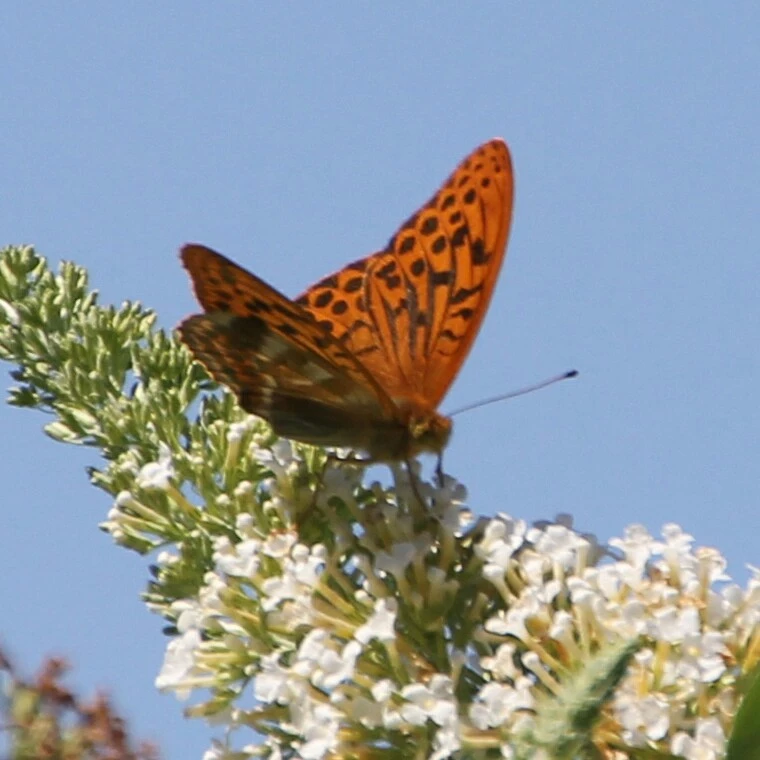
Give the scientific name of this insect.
Argynnis paphia
